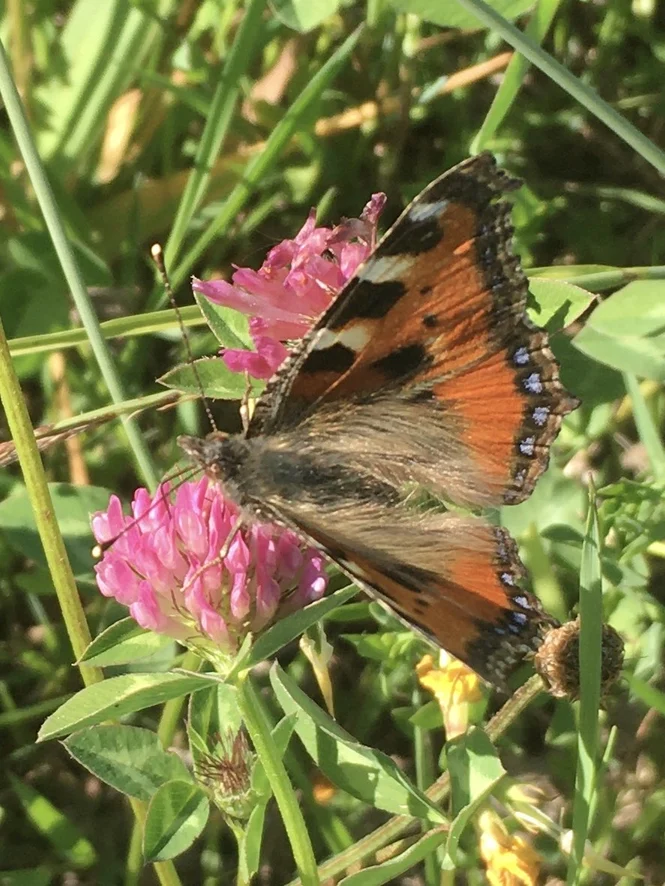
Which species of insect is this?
Aglais urticae
